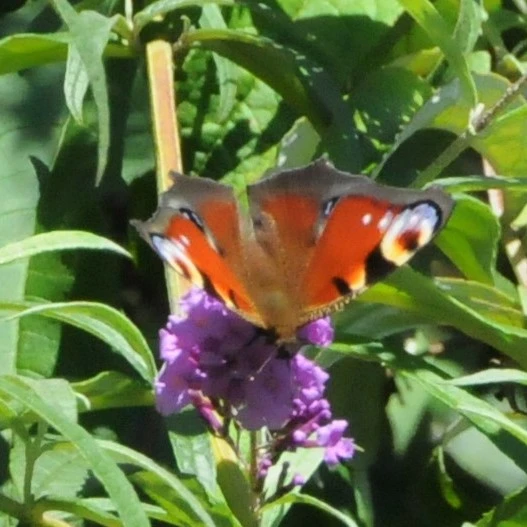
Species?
Aglais io
